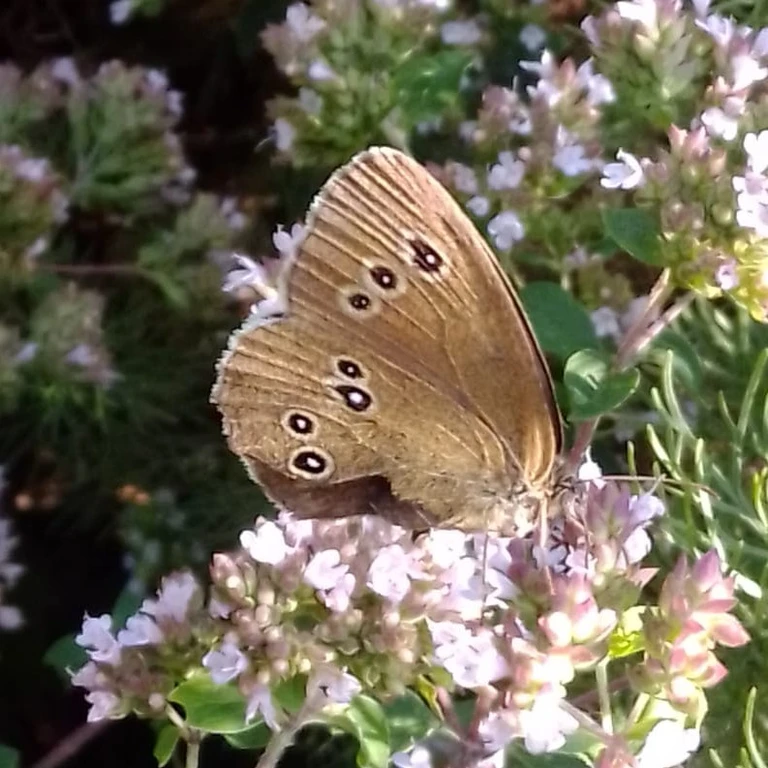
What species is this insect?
Aphantopus hyperantus
